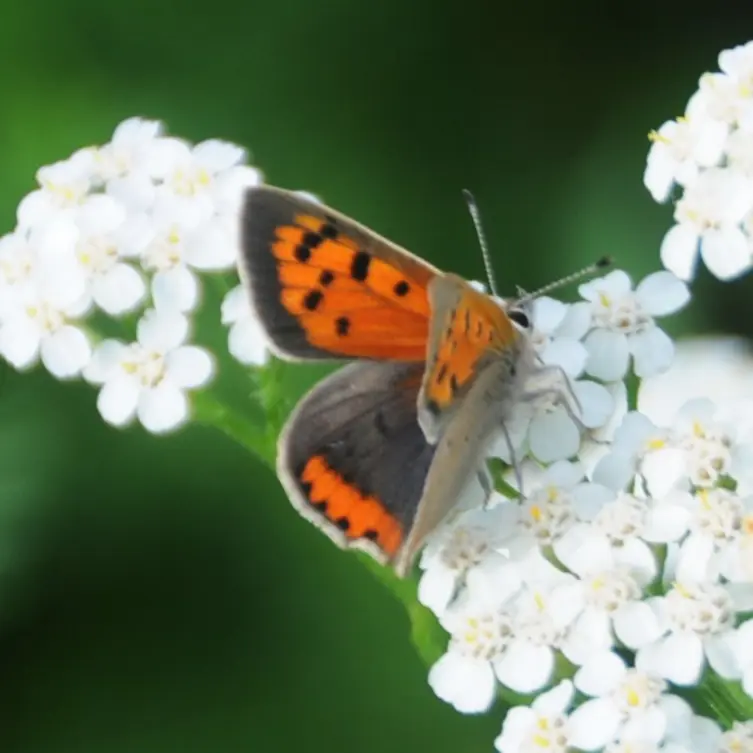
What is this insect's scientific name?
Lycaena phlaeas
